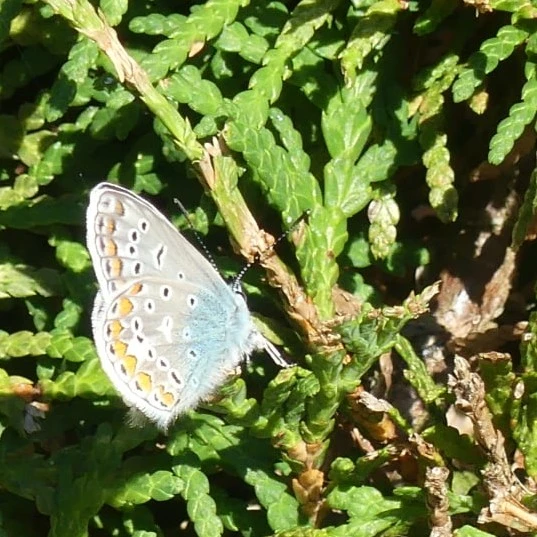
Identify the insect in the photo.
Polyommatus icarus
